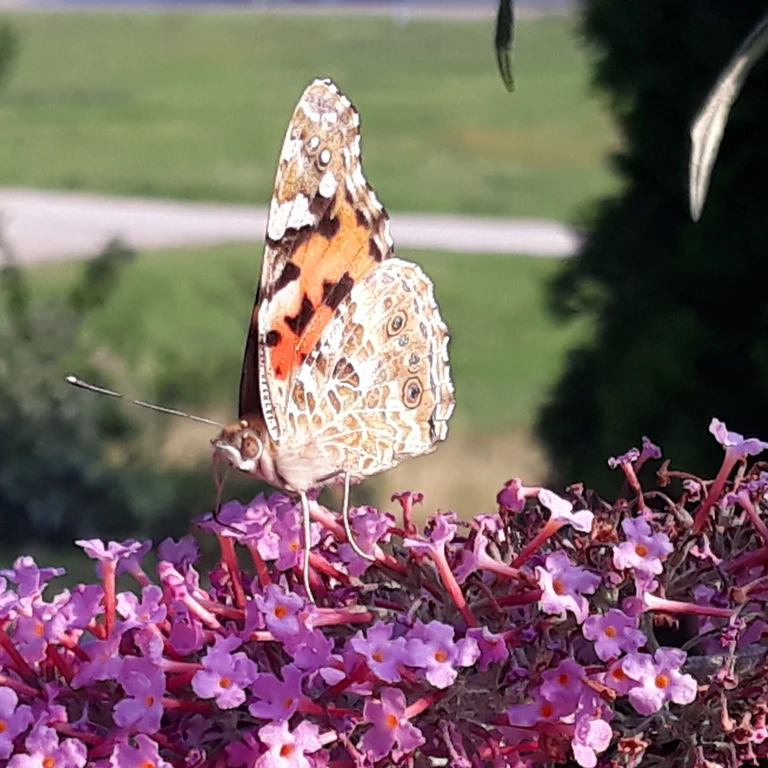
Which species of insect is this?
Vanessa cardui
